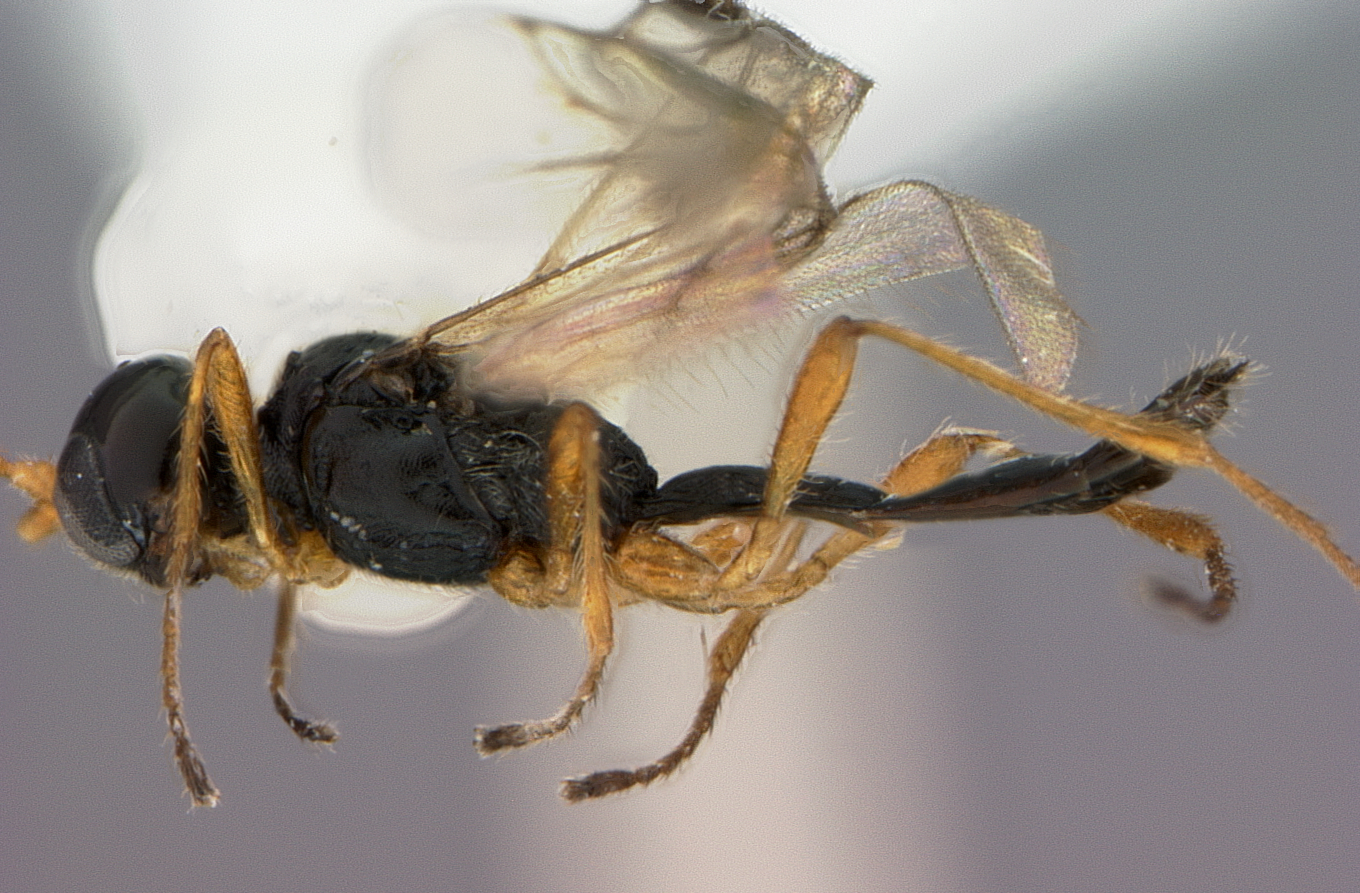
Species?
Chaenusa steineri
